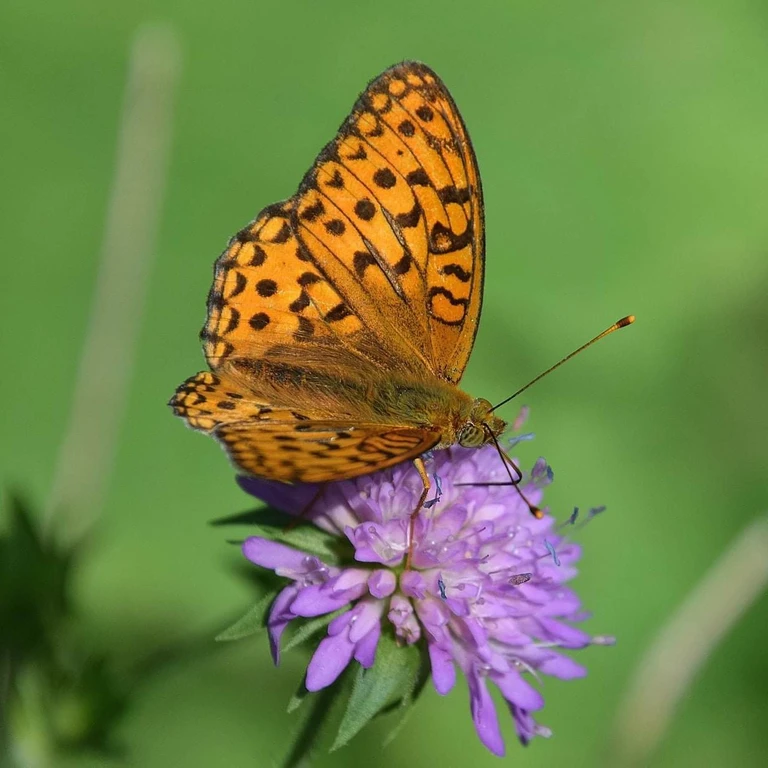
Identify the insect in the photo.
Fabriciana adippe
